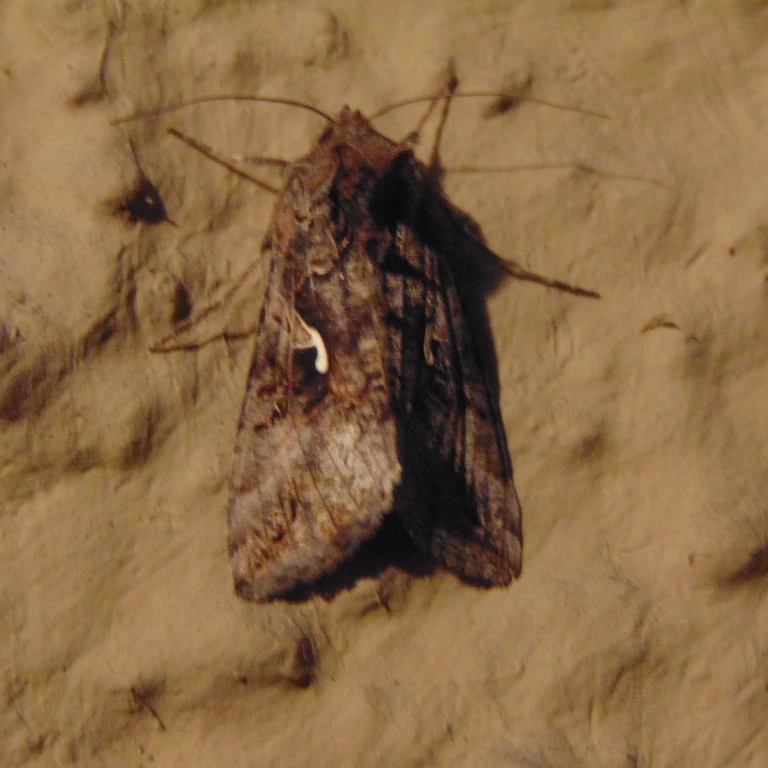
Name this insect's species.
Autographa gamma
